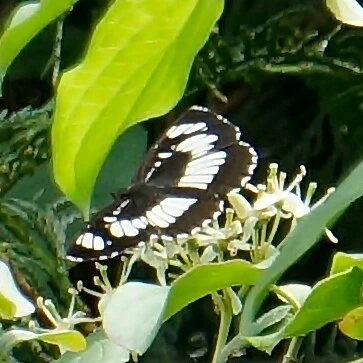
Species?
Neptis rivularis
